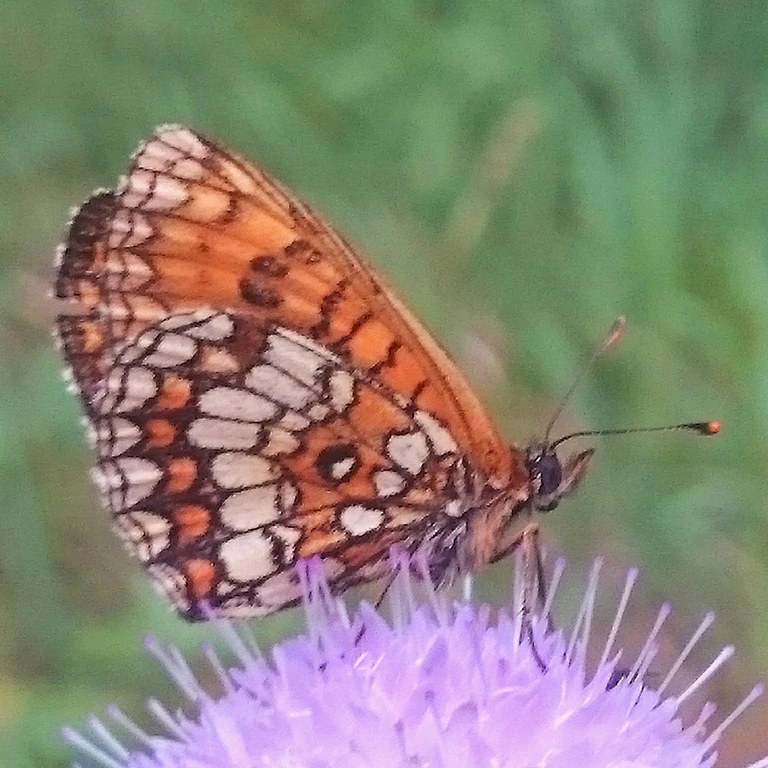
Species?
Melitaea athalia
